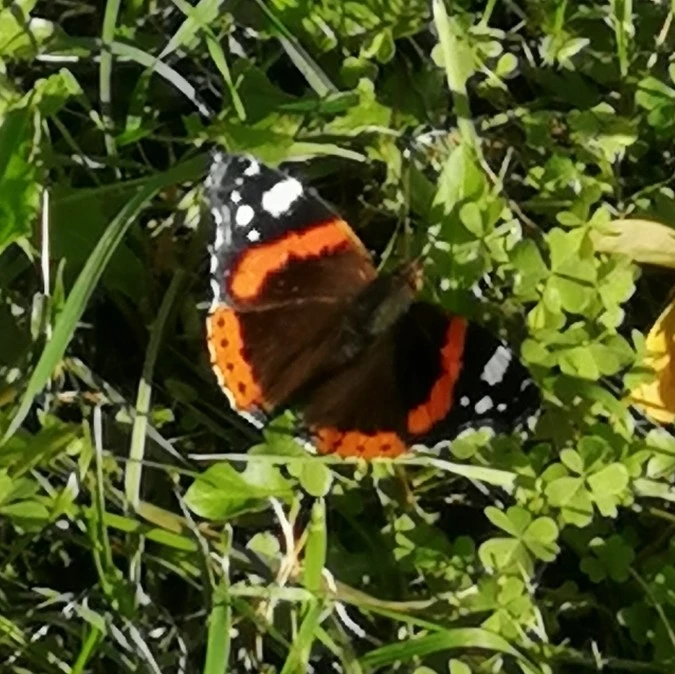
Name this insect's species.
Vanessa atalanta
